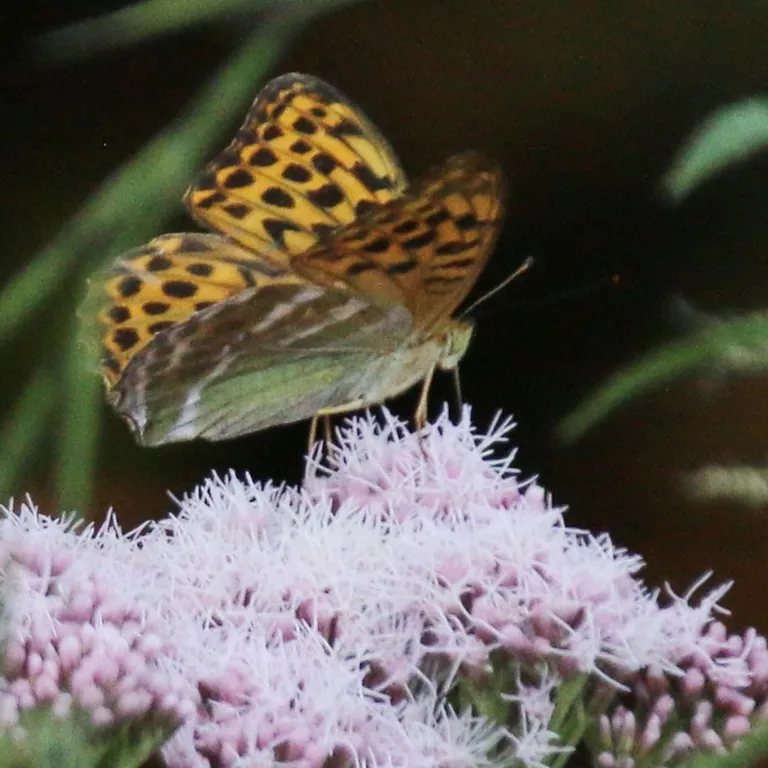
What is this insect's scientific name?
Argynnis paphia
